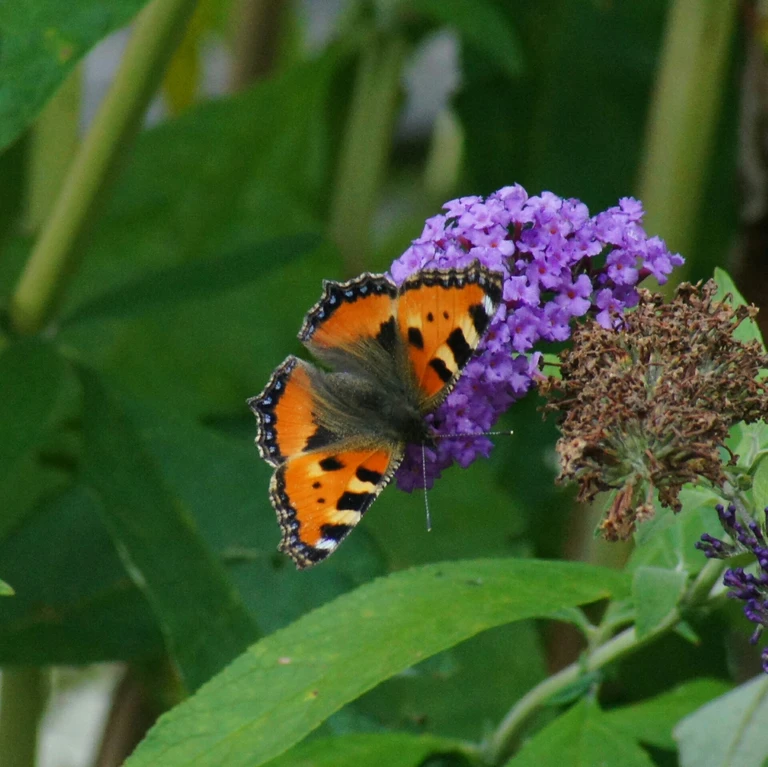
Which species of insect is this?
Aglais urticae
